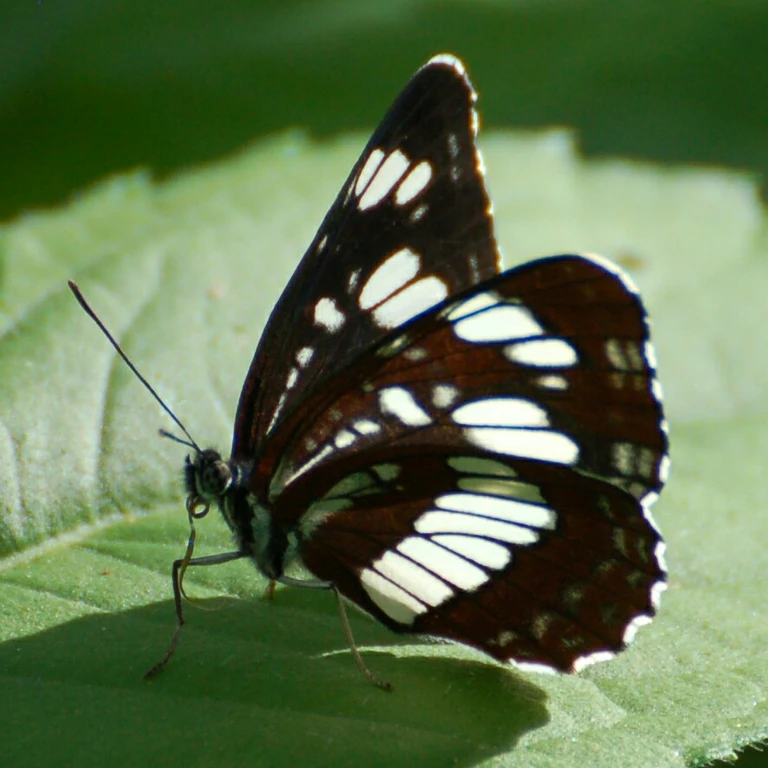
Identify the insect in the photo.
Neptis rivularis
